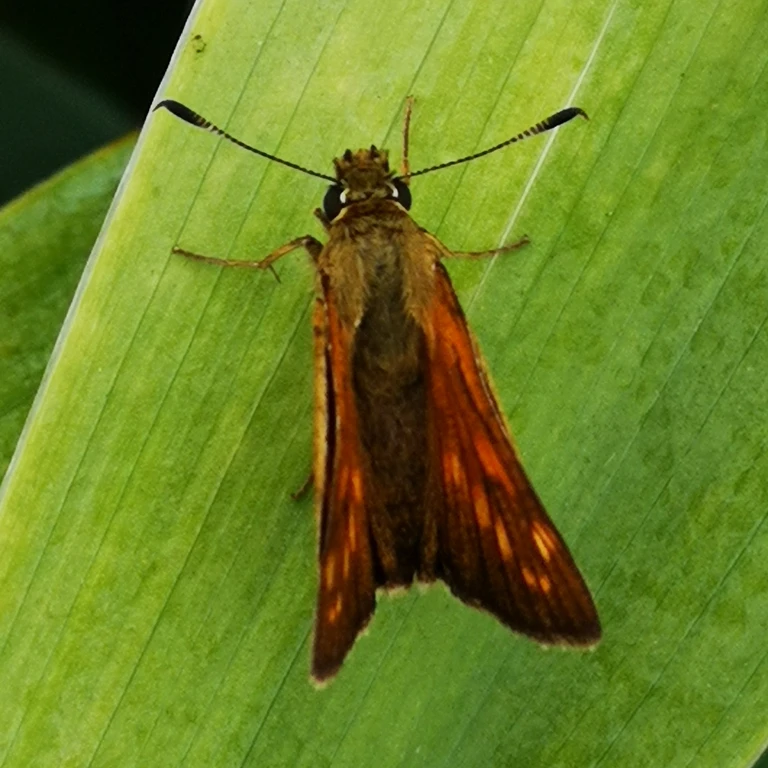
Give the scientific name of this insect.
Ochlodes sylvanus (also Ochlodes venata)
